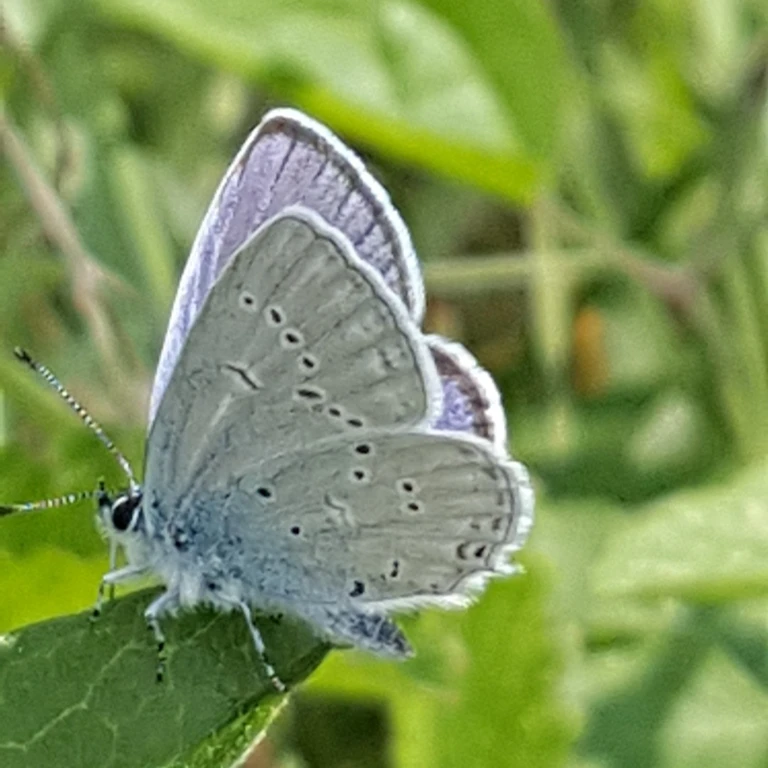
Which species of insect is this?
Cupido decolorata (also Elkalyce decolorata)
